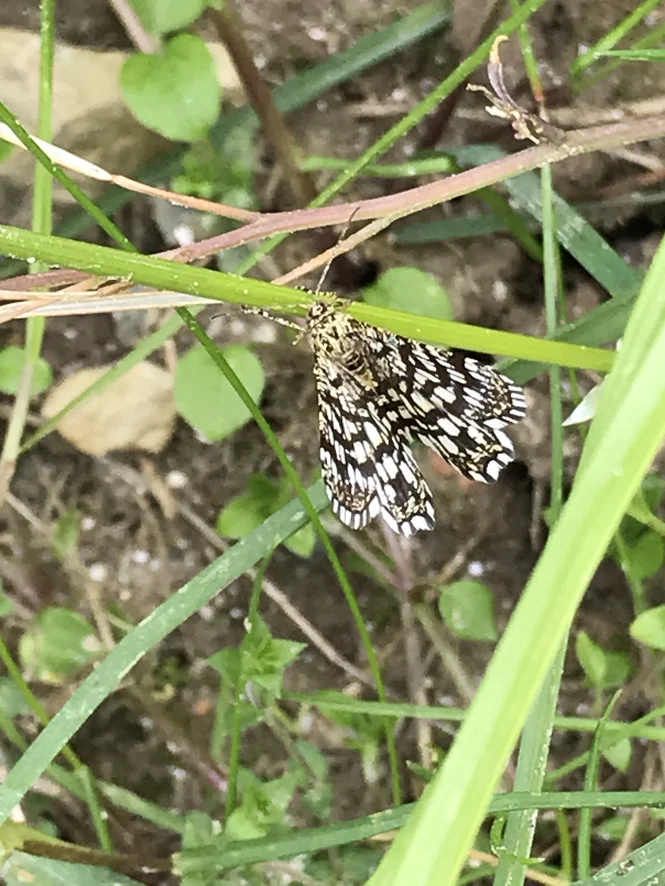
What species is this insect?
Chiasmia clathrata
